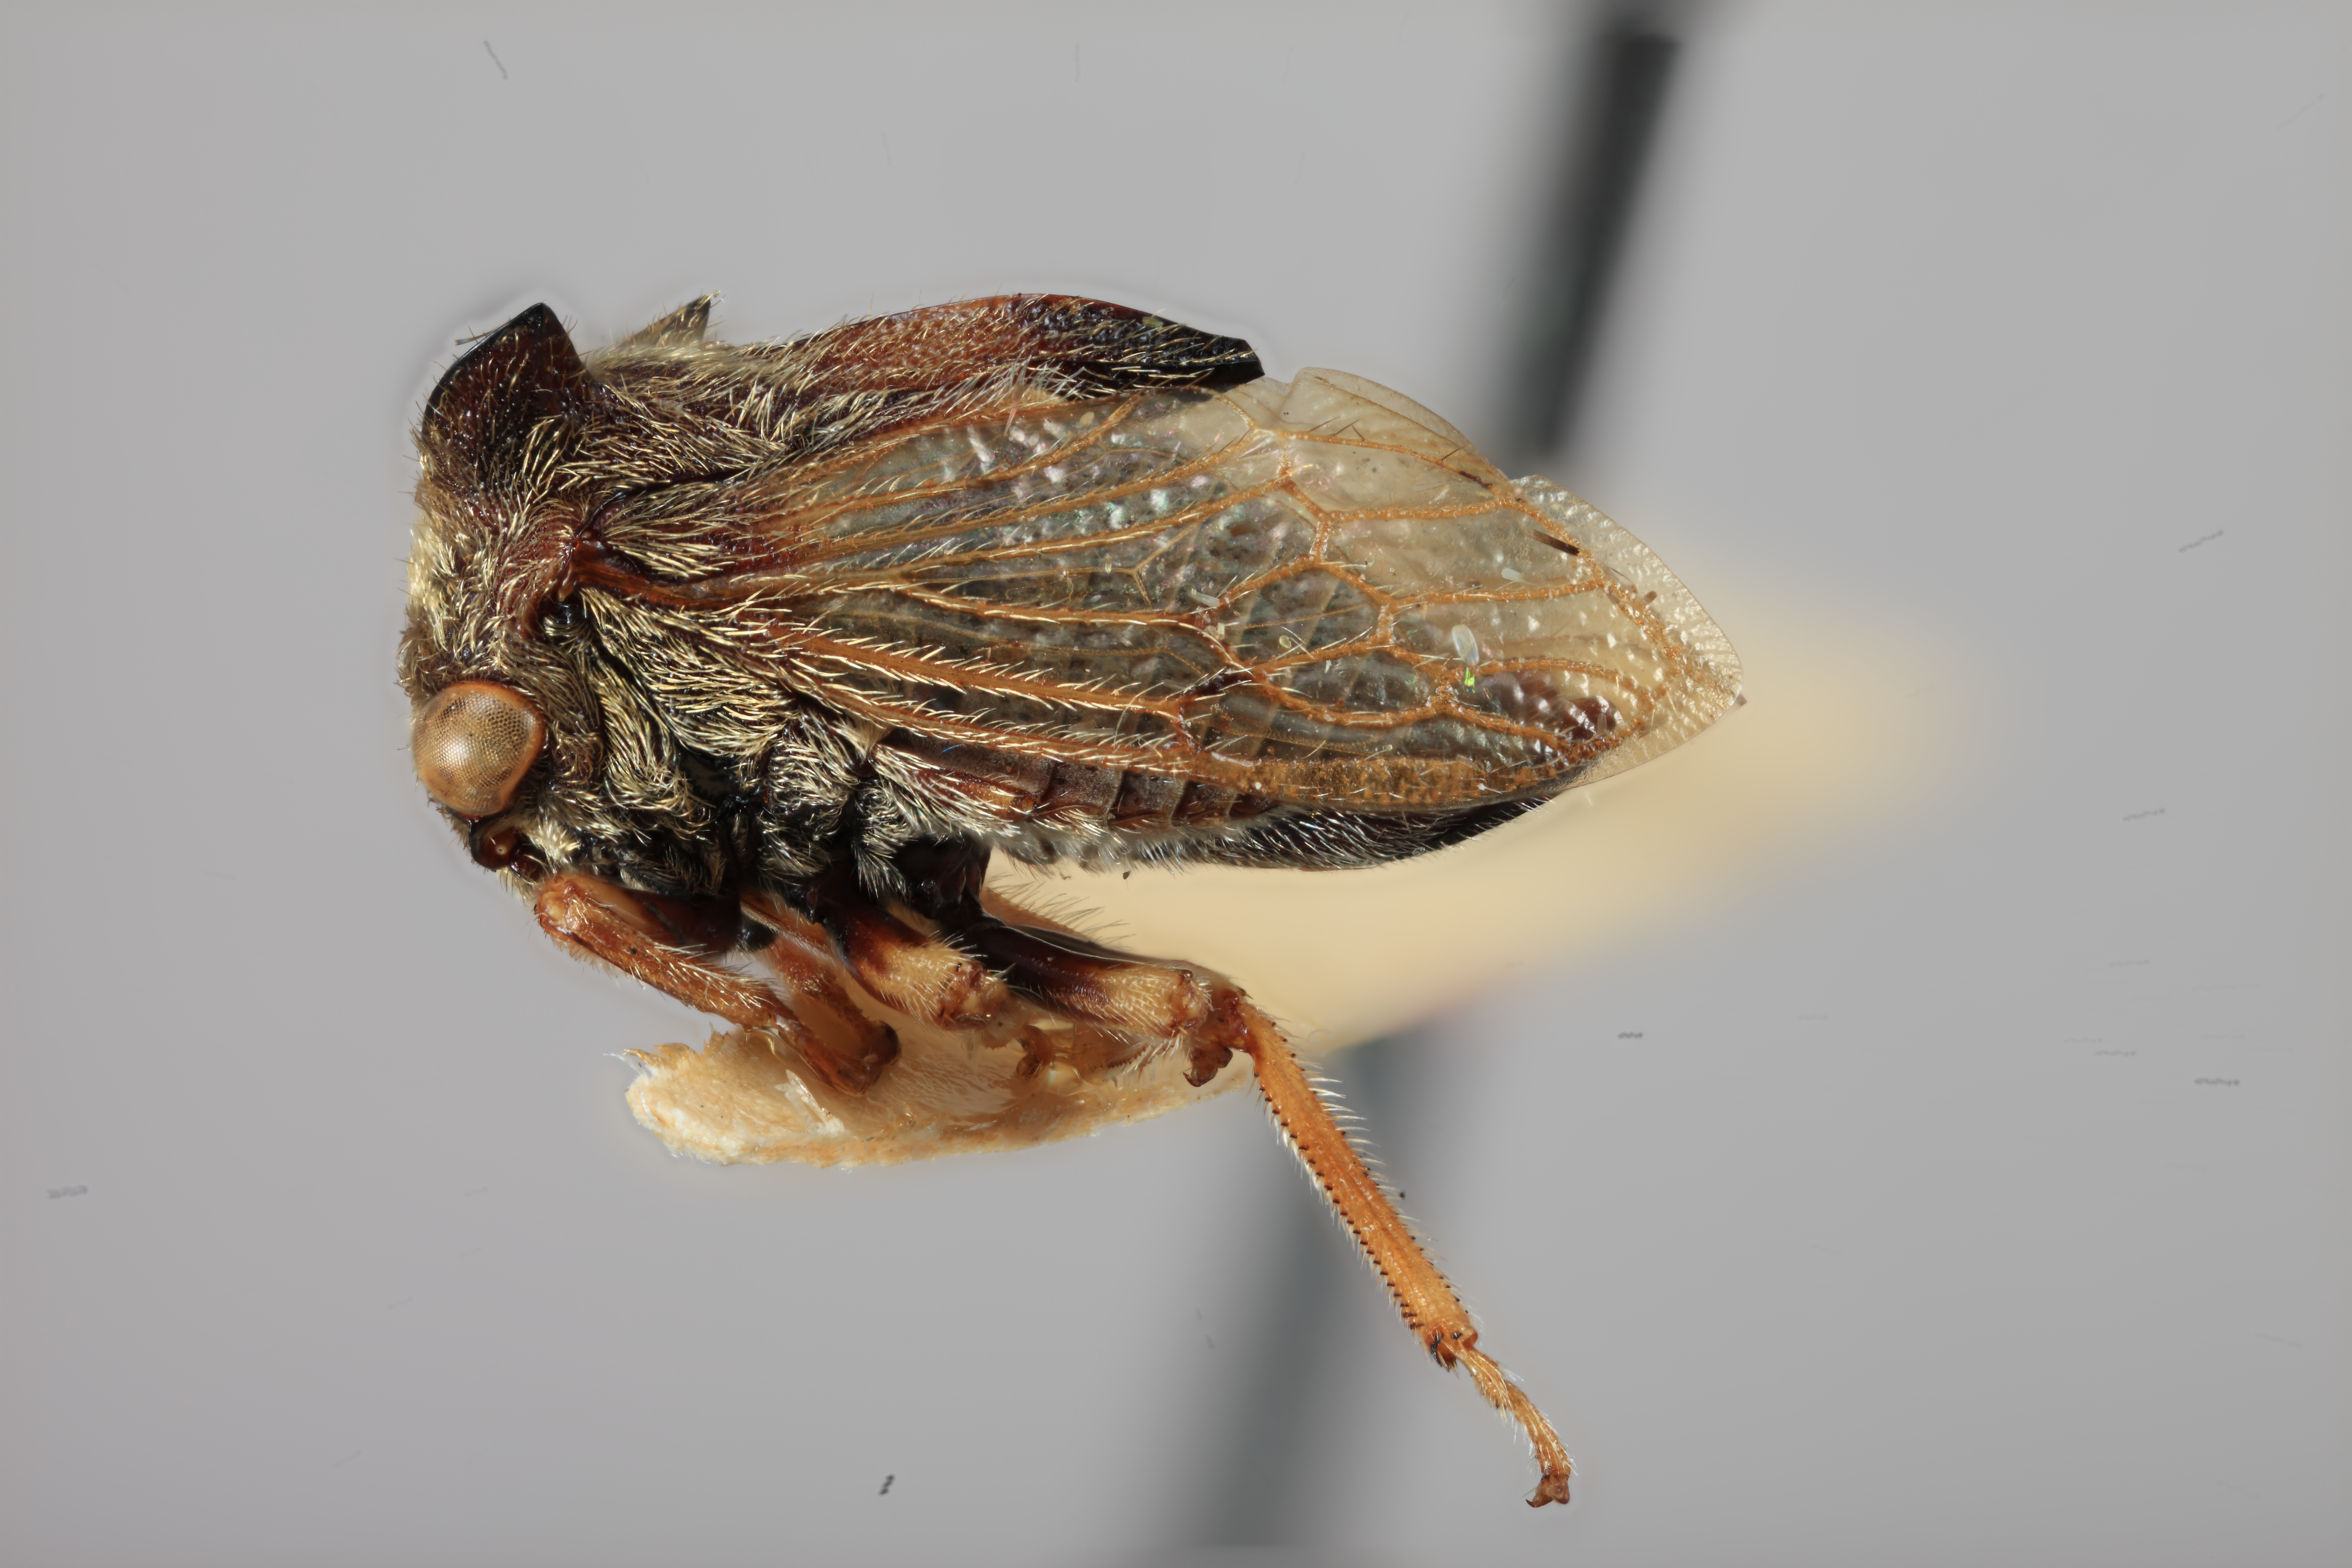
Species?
Tricentrus carinatus
